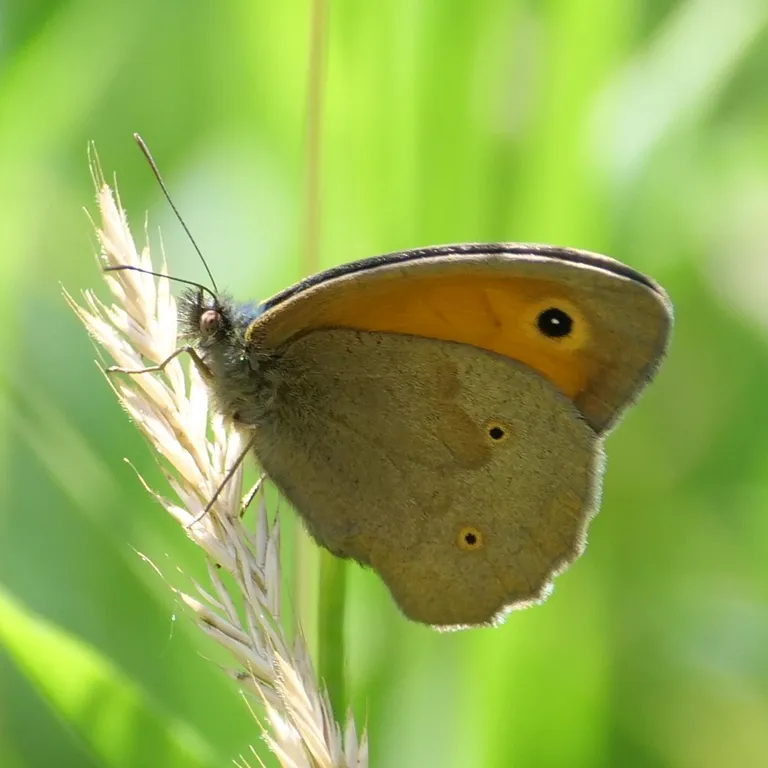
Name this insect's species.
Maniola jurtina
